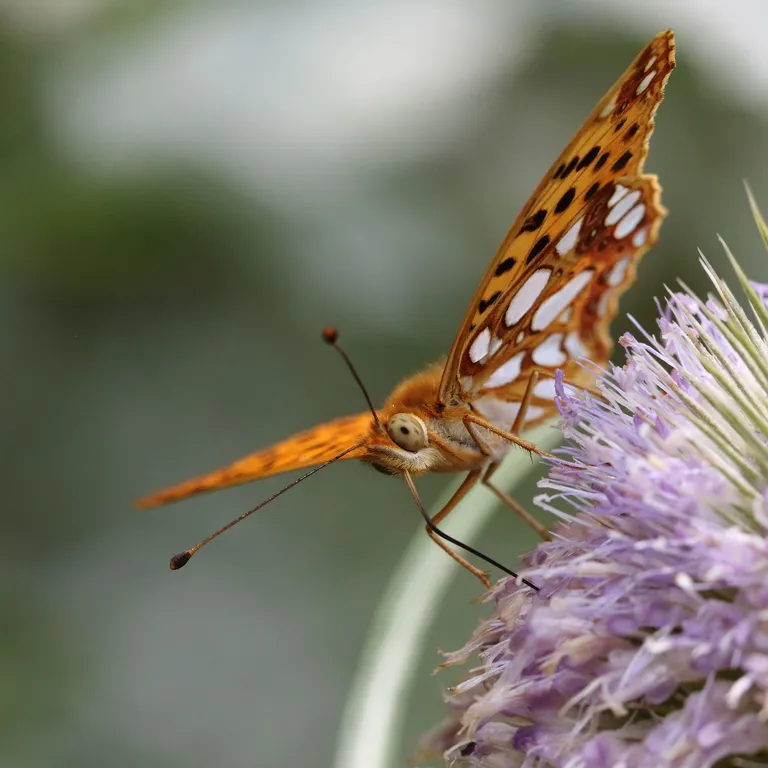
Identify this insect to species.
Issoria lathonia
